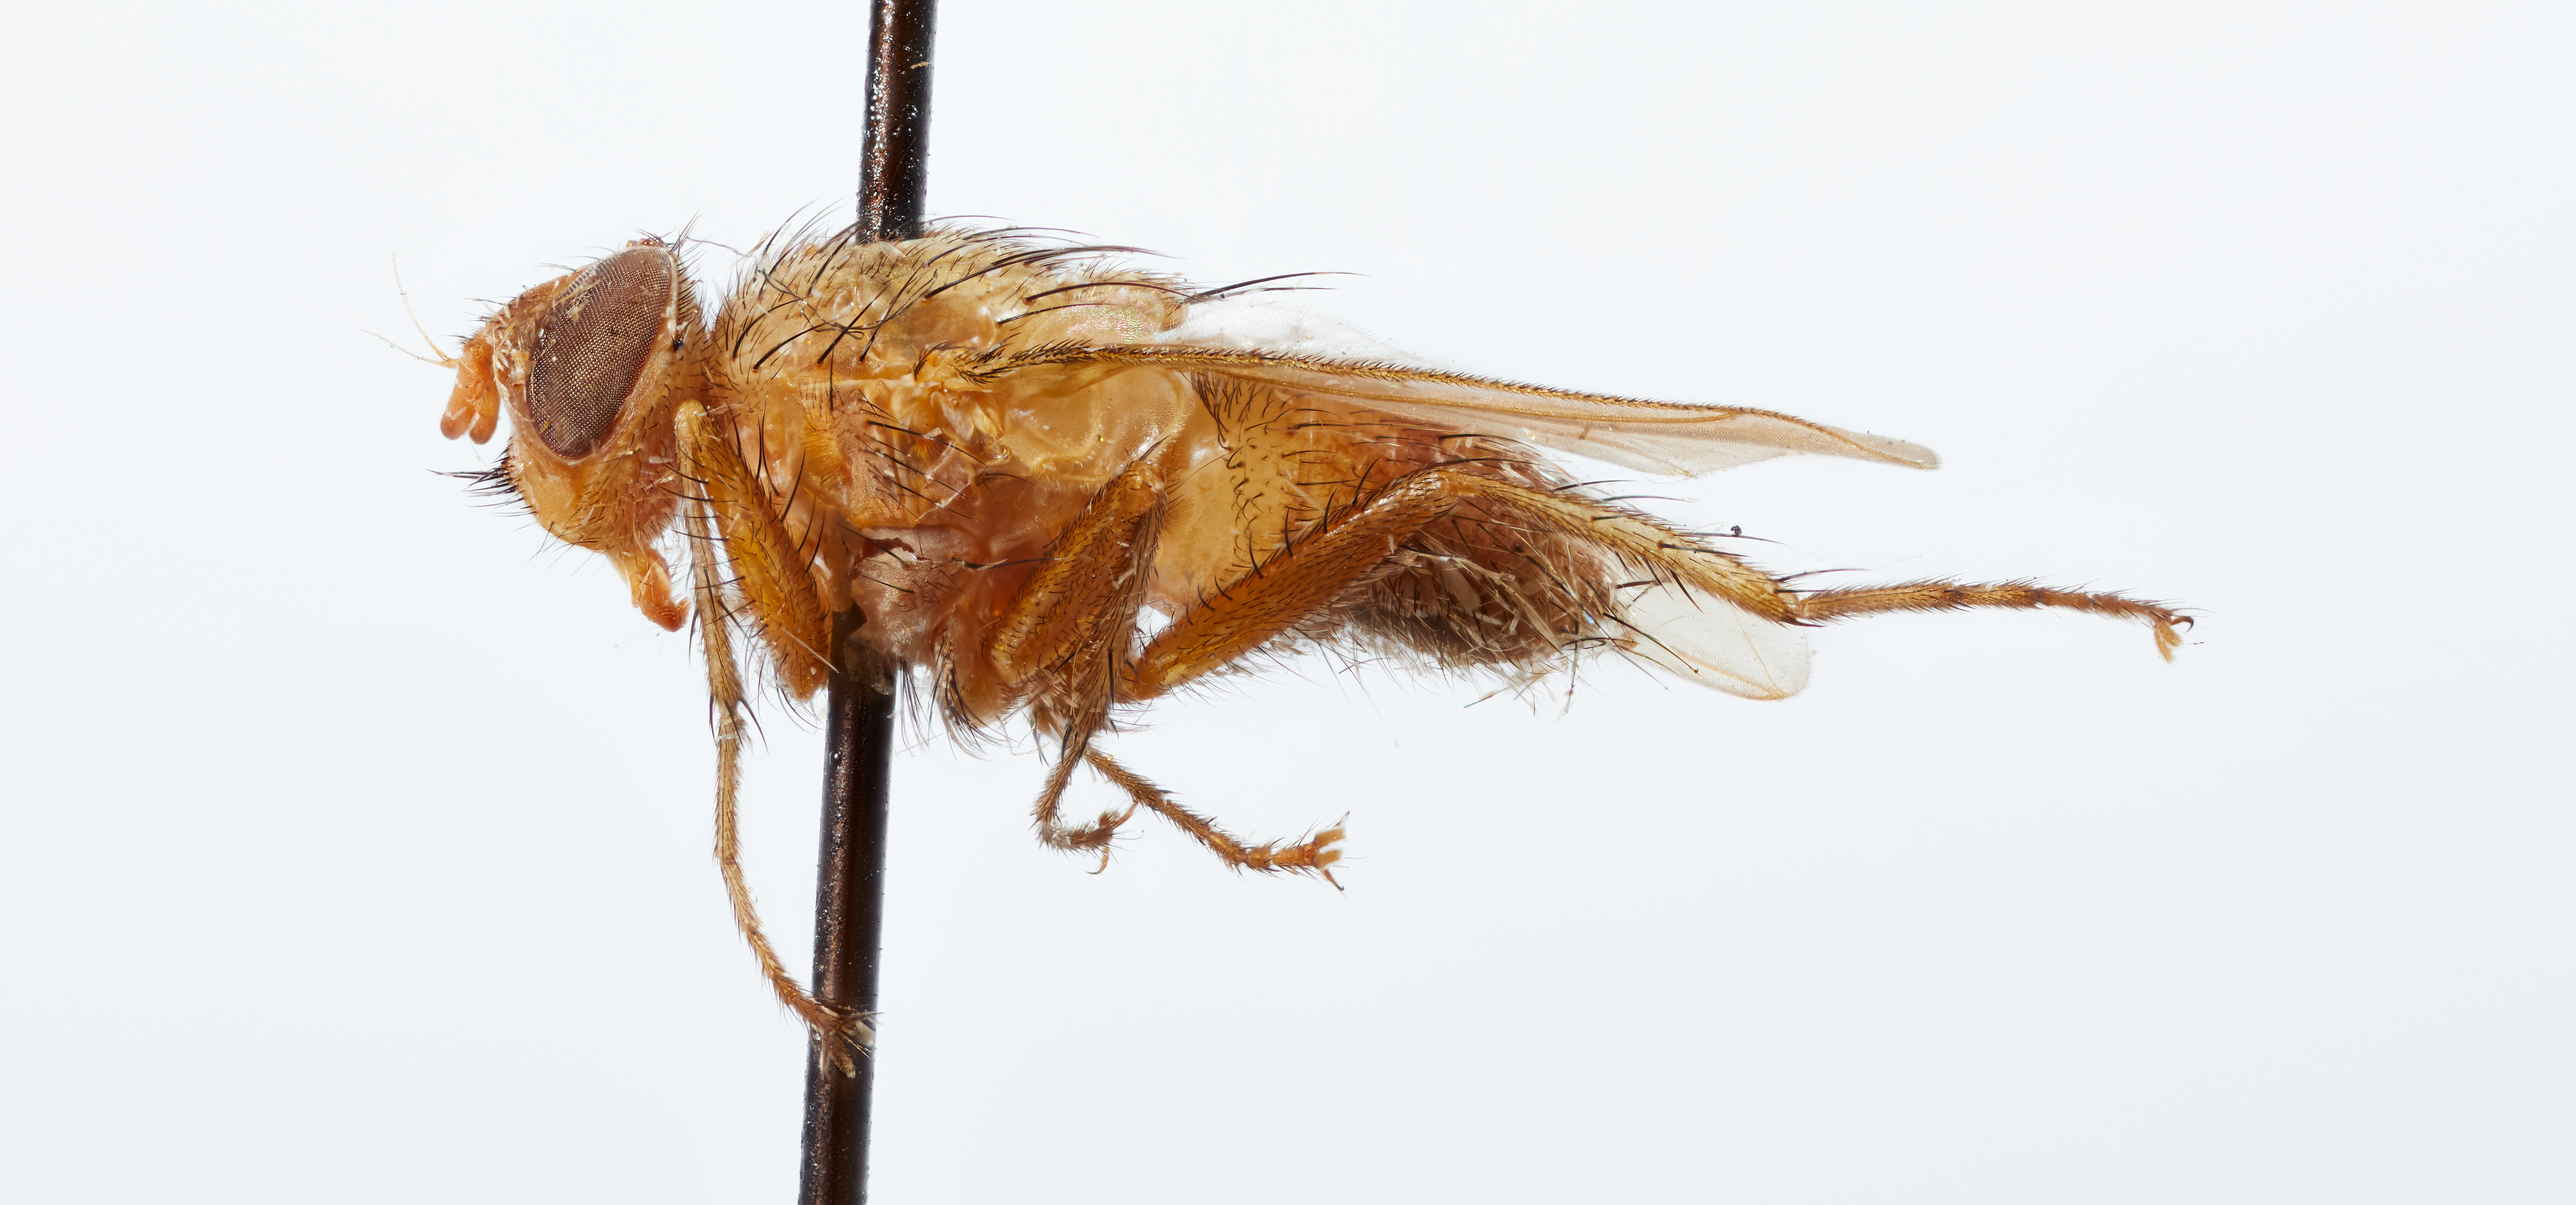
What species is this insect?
Hamaxia incongrua
